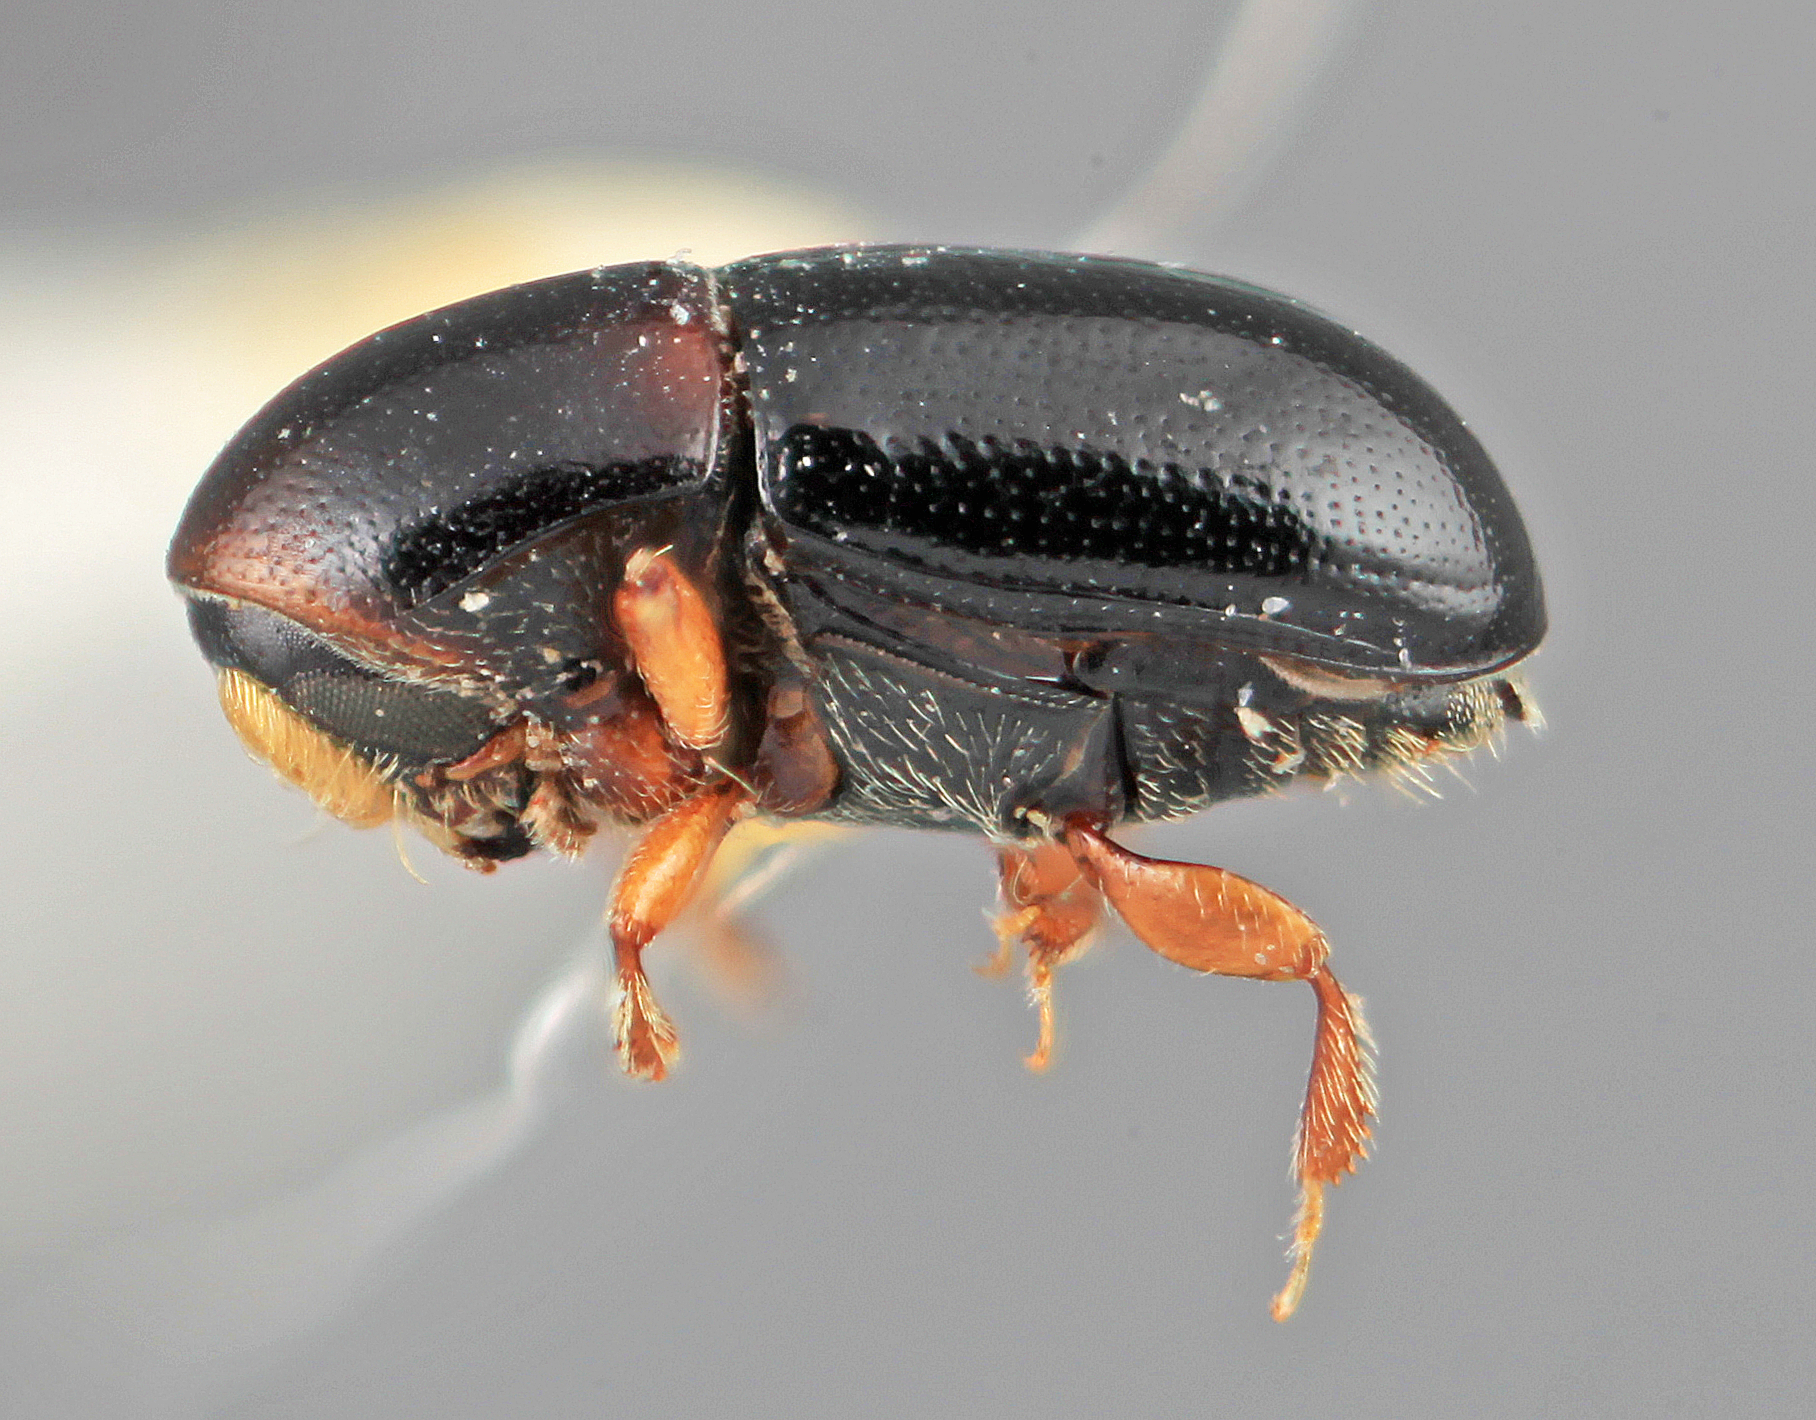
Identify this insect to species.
Scolytodes pseudopiceus
